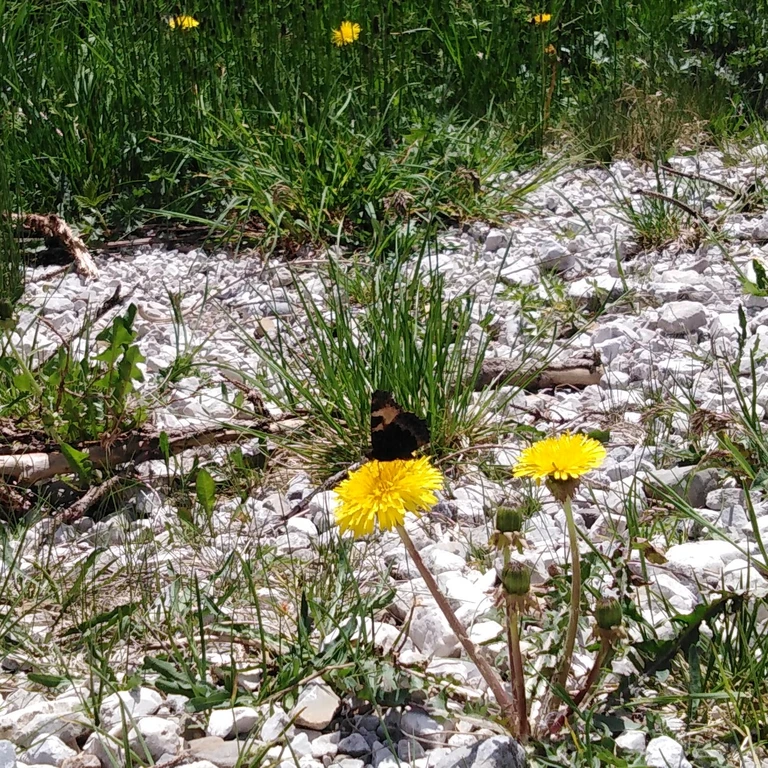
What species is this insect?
Aglais urticae
